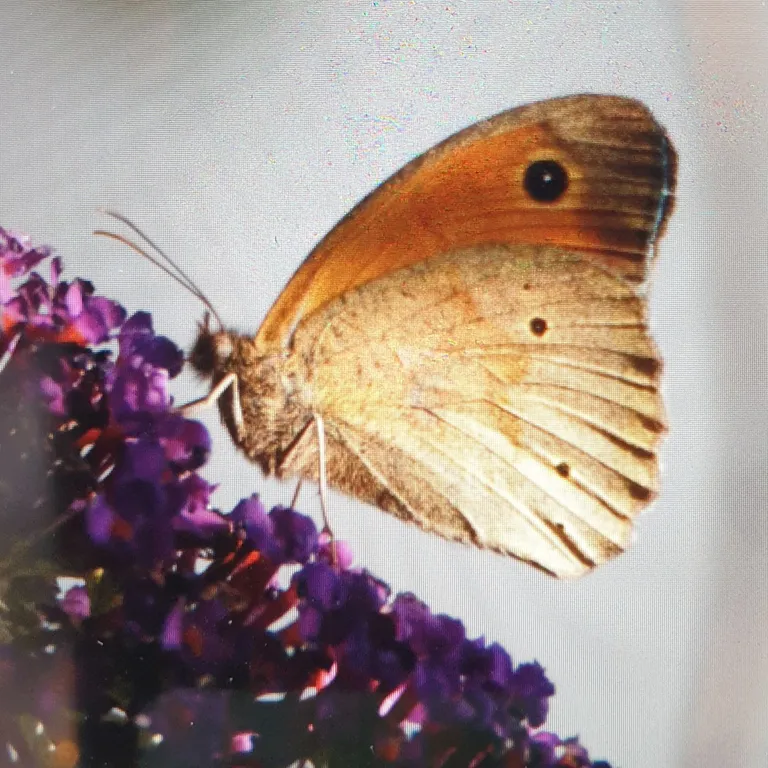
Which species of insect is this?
Maniola jurtina
